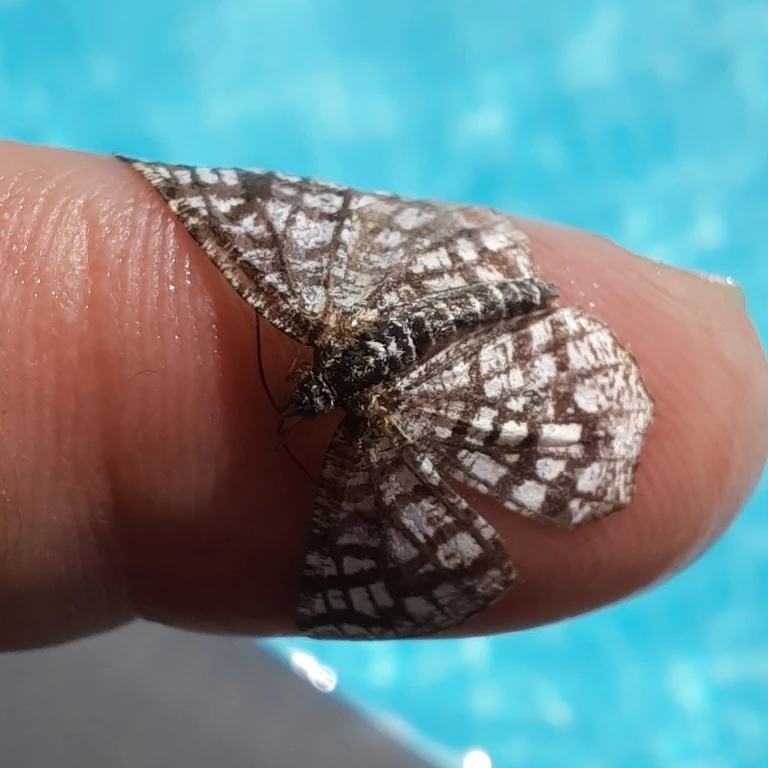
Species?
Chiasmia clathrata
